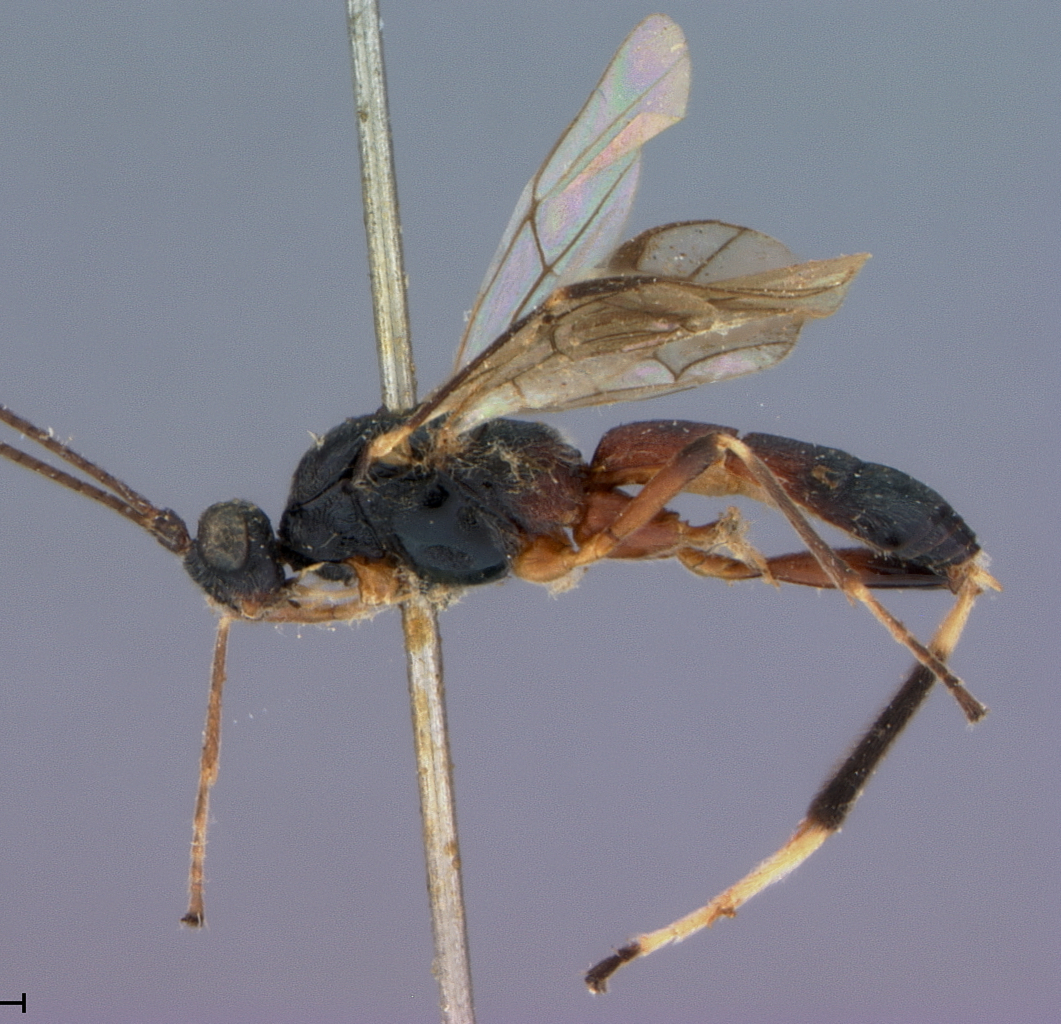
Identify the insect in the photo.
Rhogas brownii
